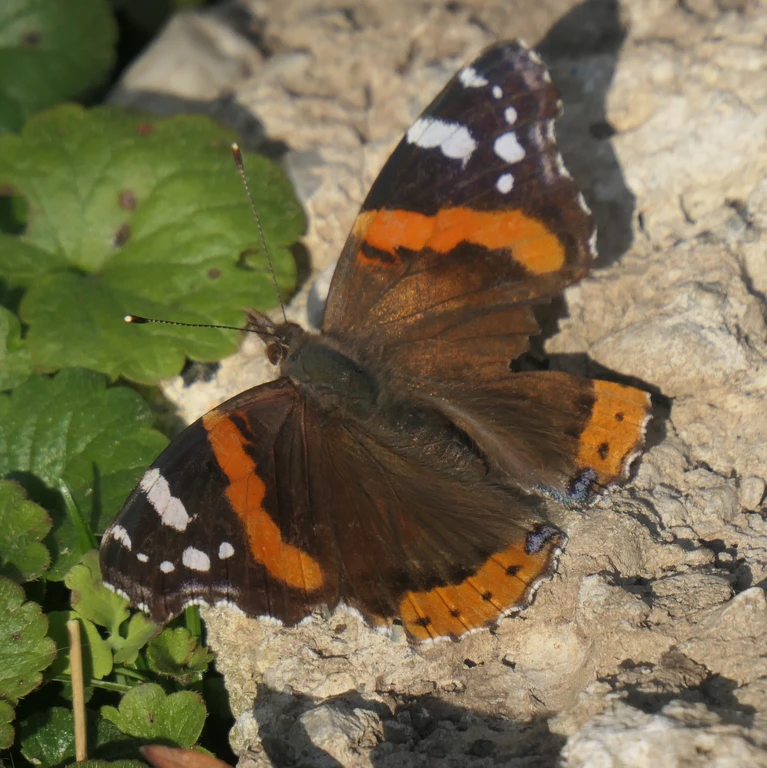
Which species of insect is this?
Vanessa atalanta
